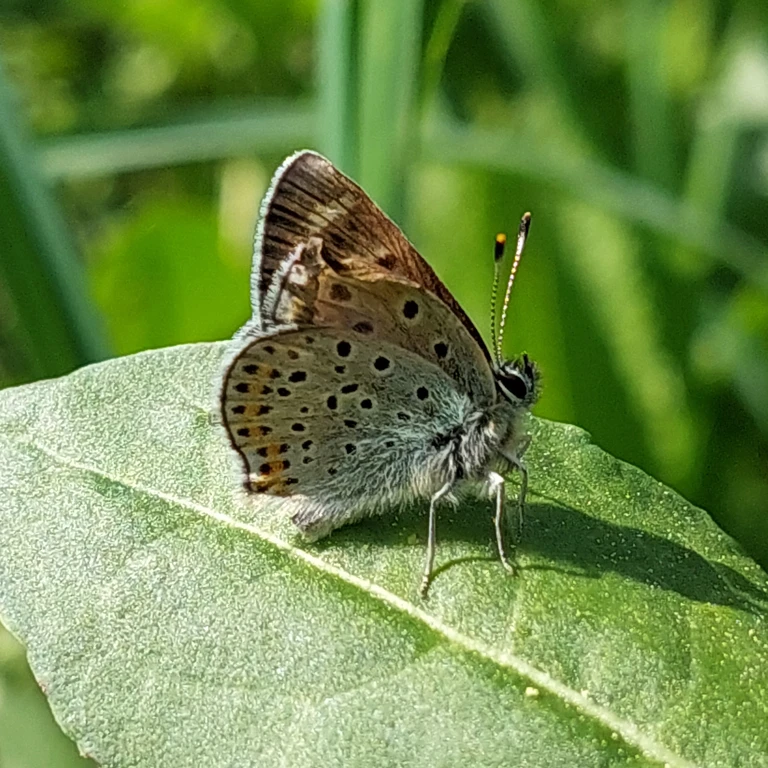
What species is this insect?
Lycaena tityrus (also Loweia tityrus)
